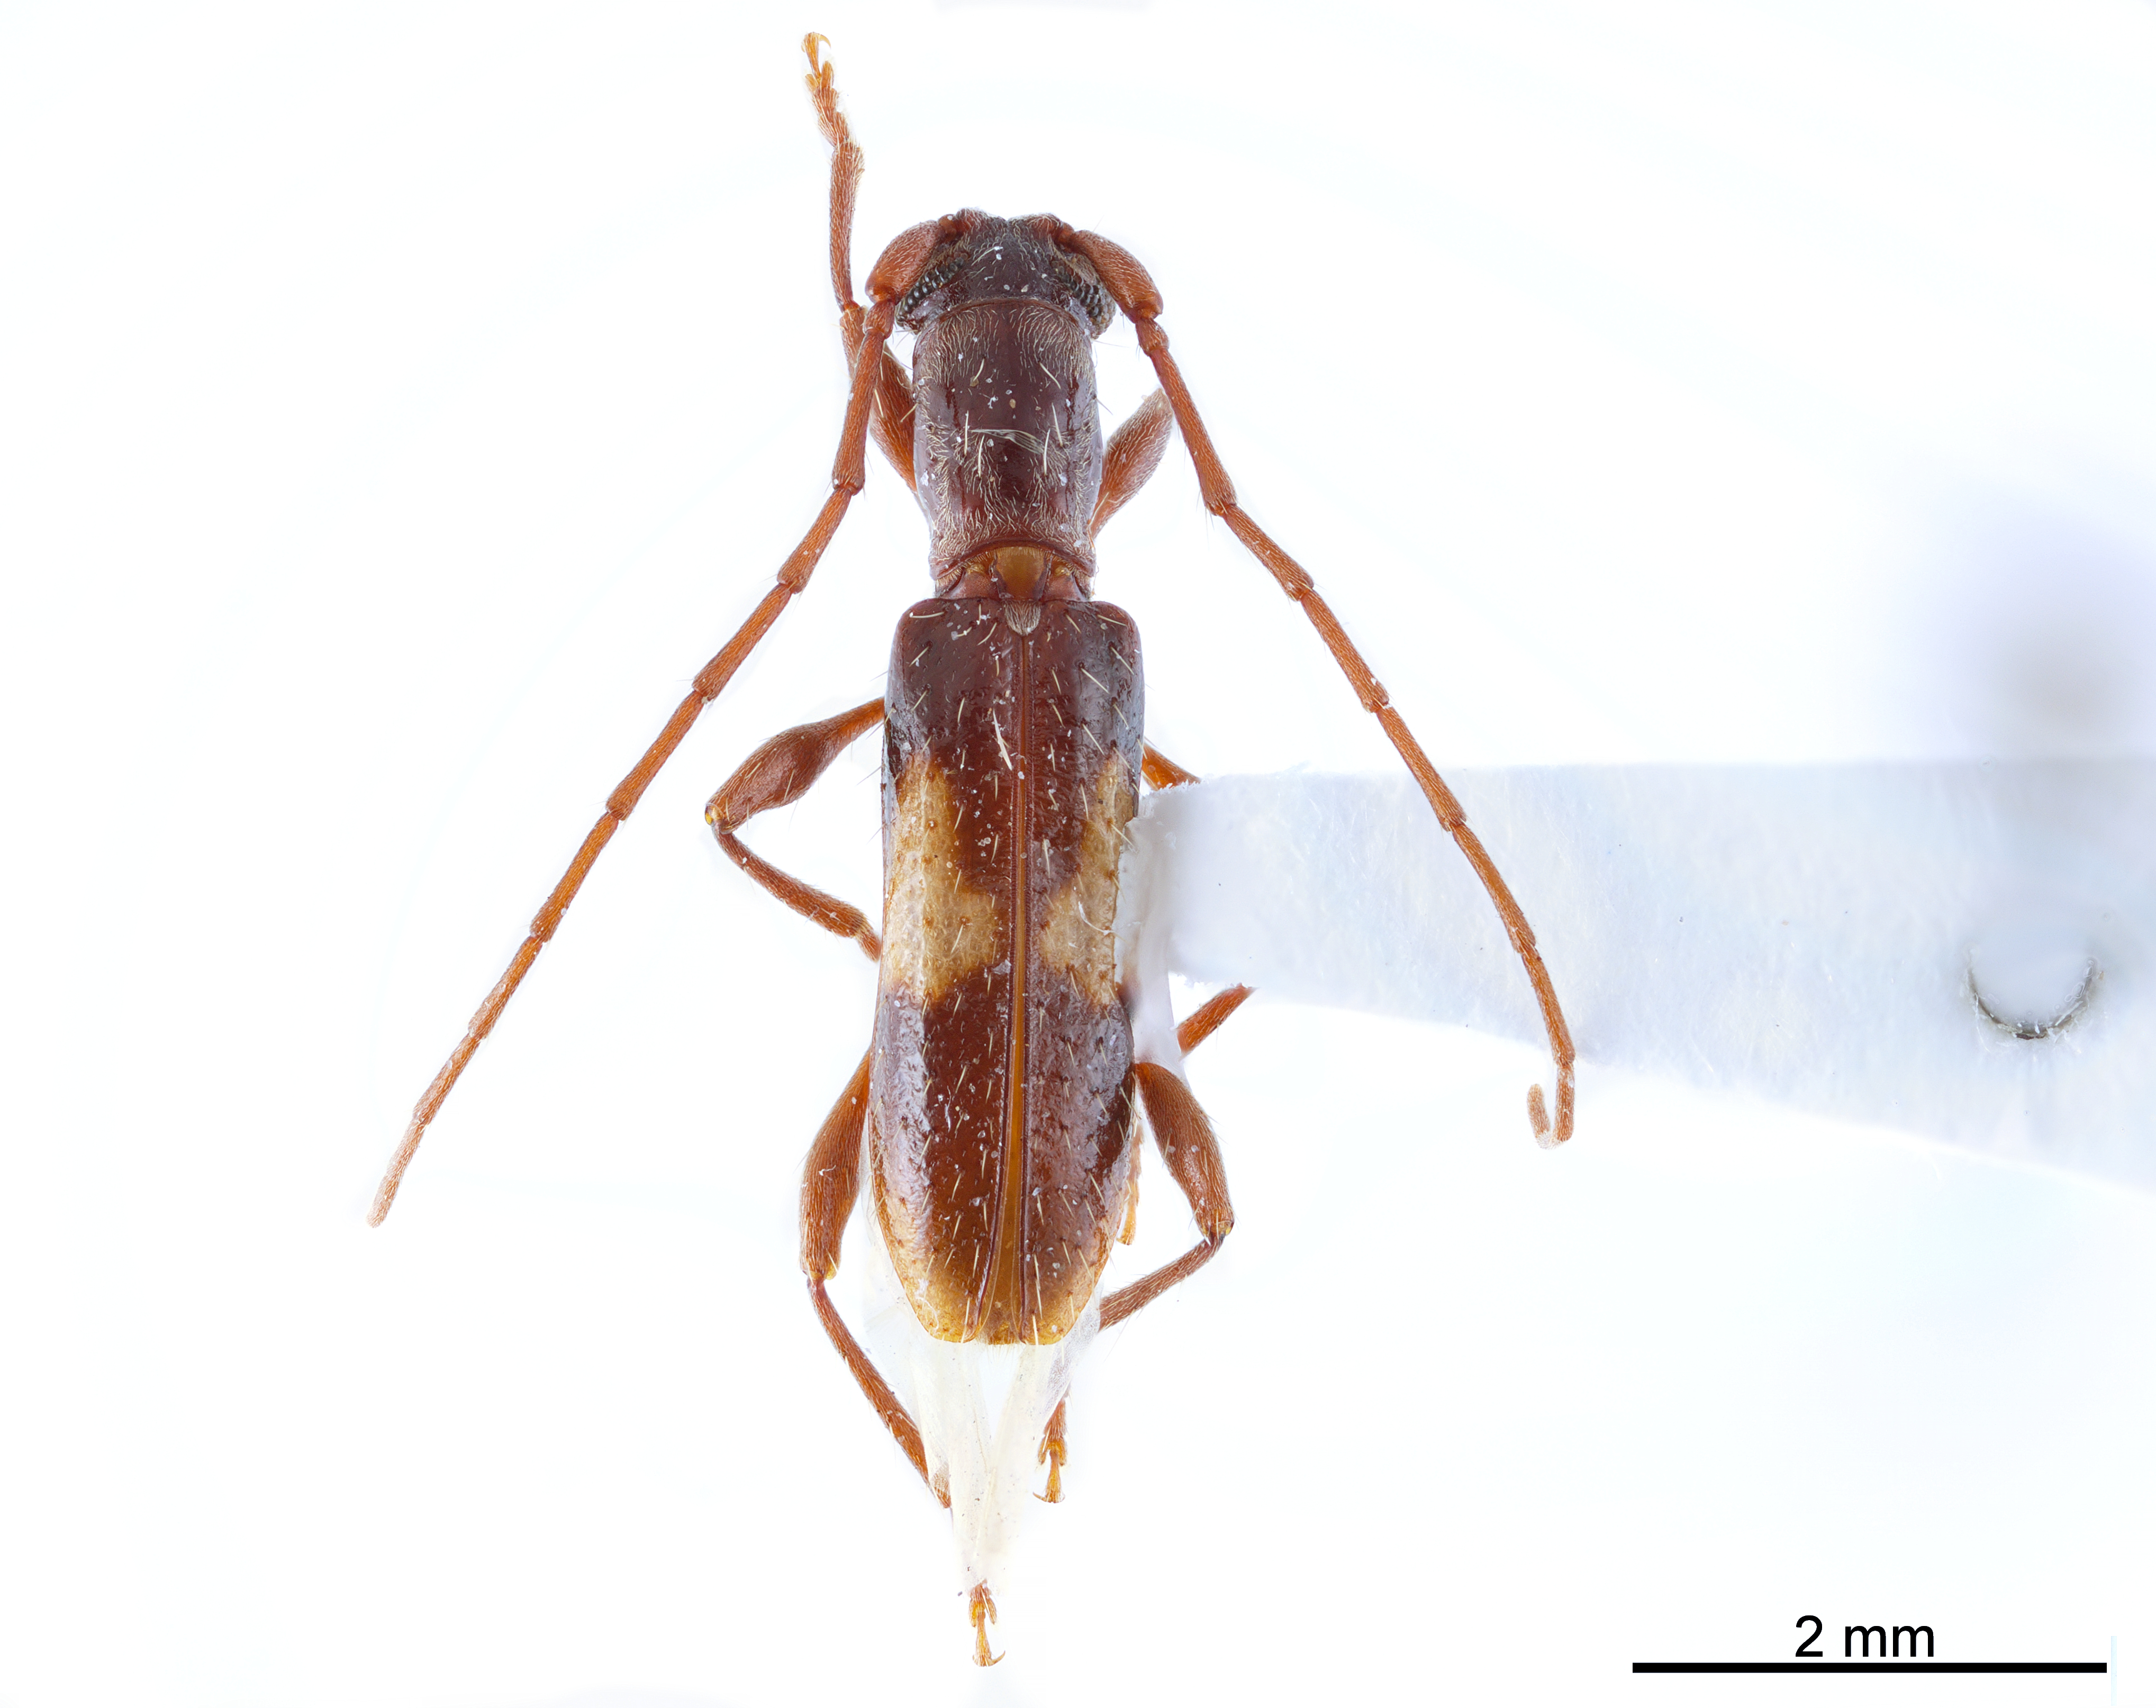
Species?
Microibidion mimicum
